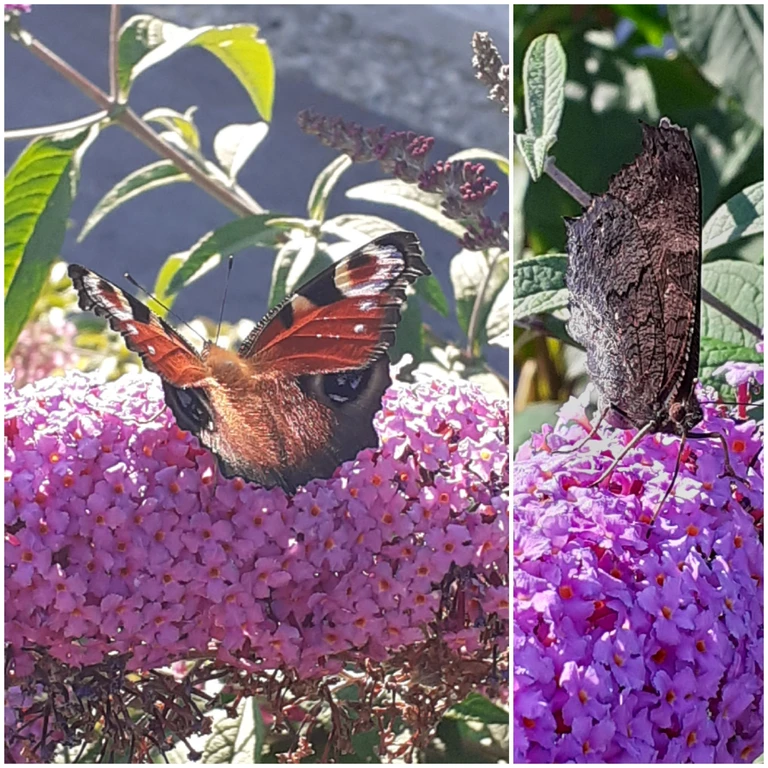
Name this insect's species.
Aglais io
